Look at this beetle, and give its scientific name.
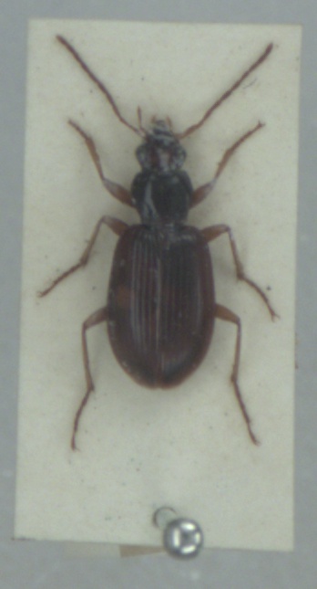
Paranchus albipes
